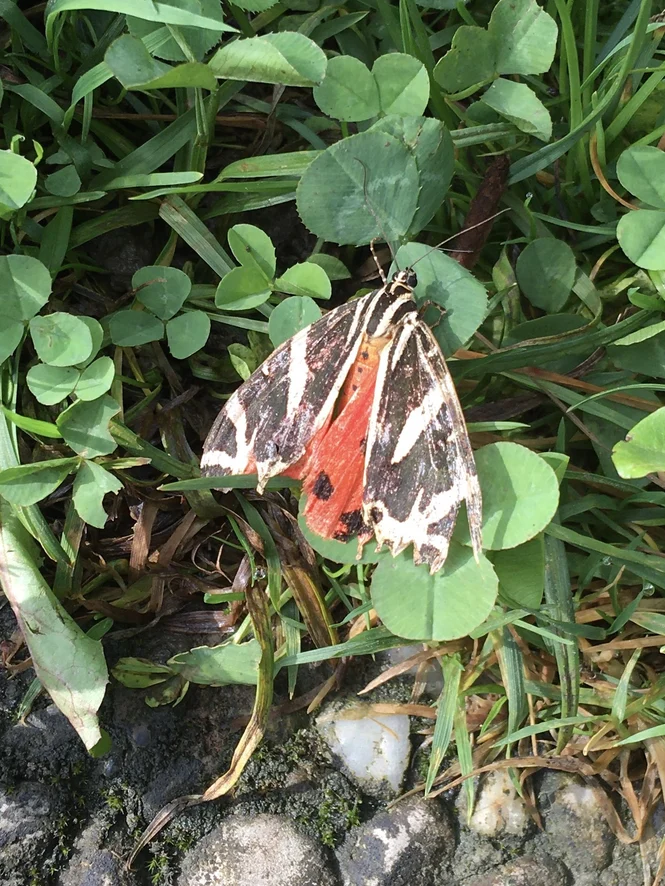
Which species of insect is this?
Euplagia quadripunctaria
